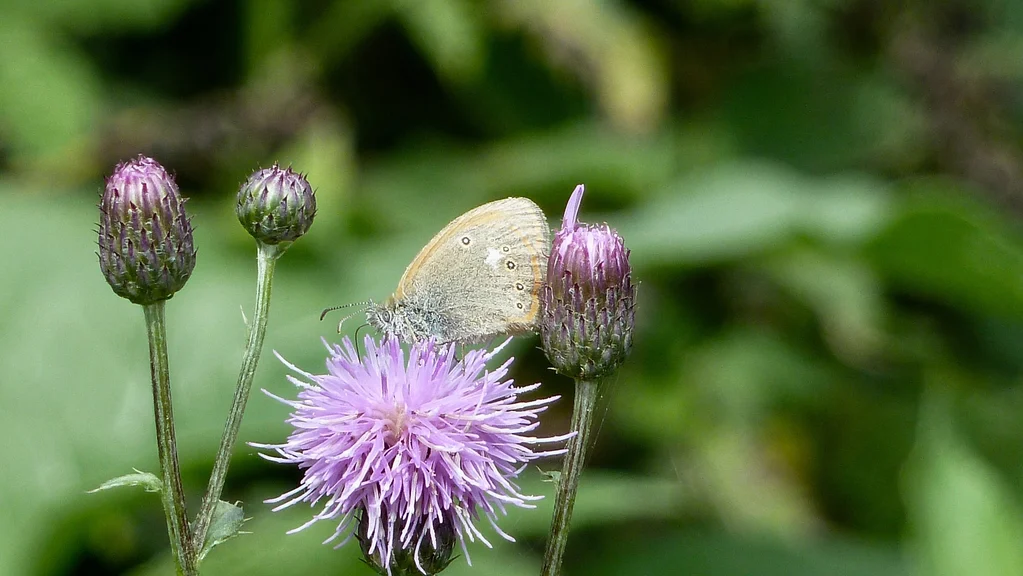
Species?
Coenonympha glycerion (also Coenonympha iphis)
